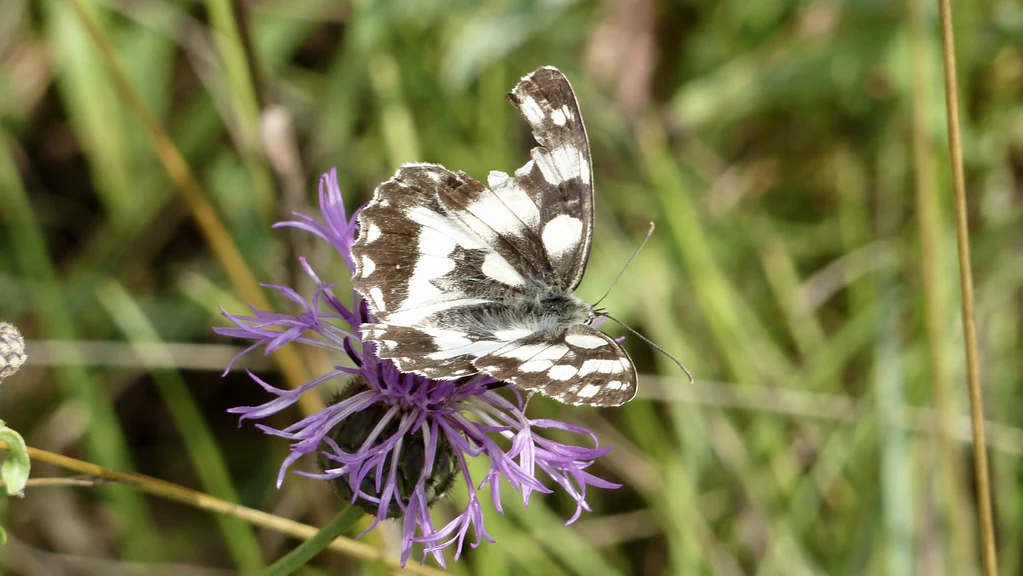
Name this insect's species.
Melanargia galathea
